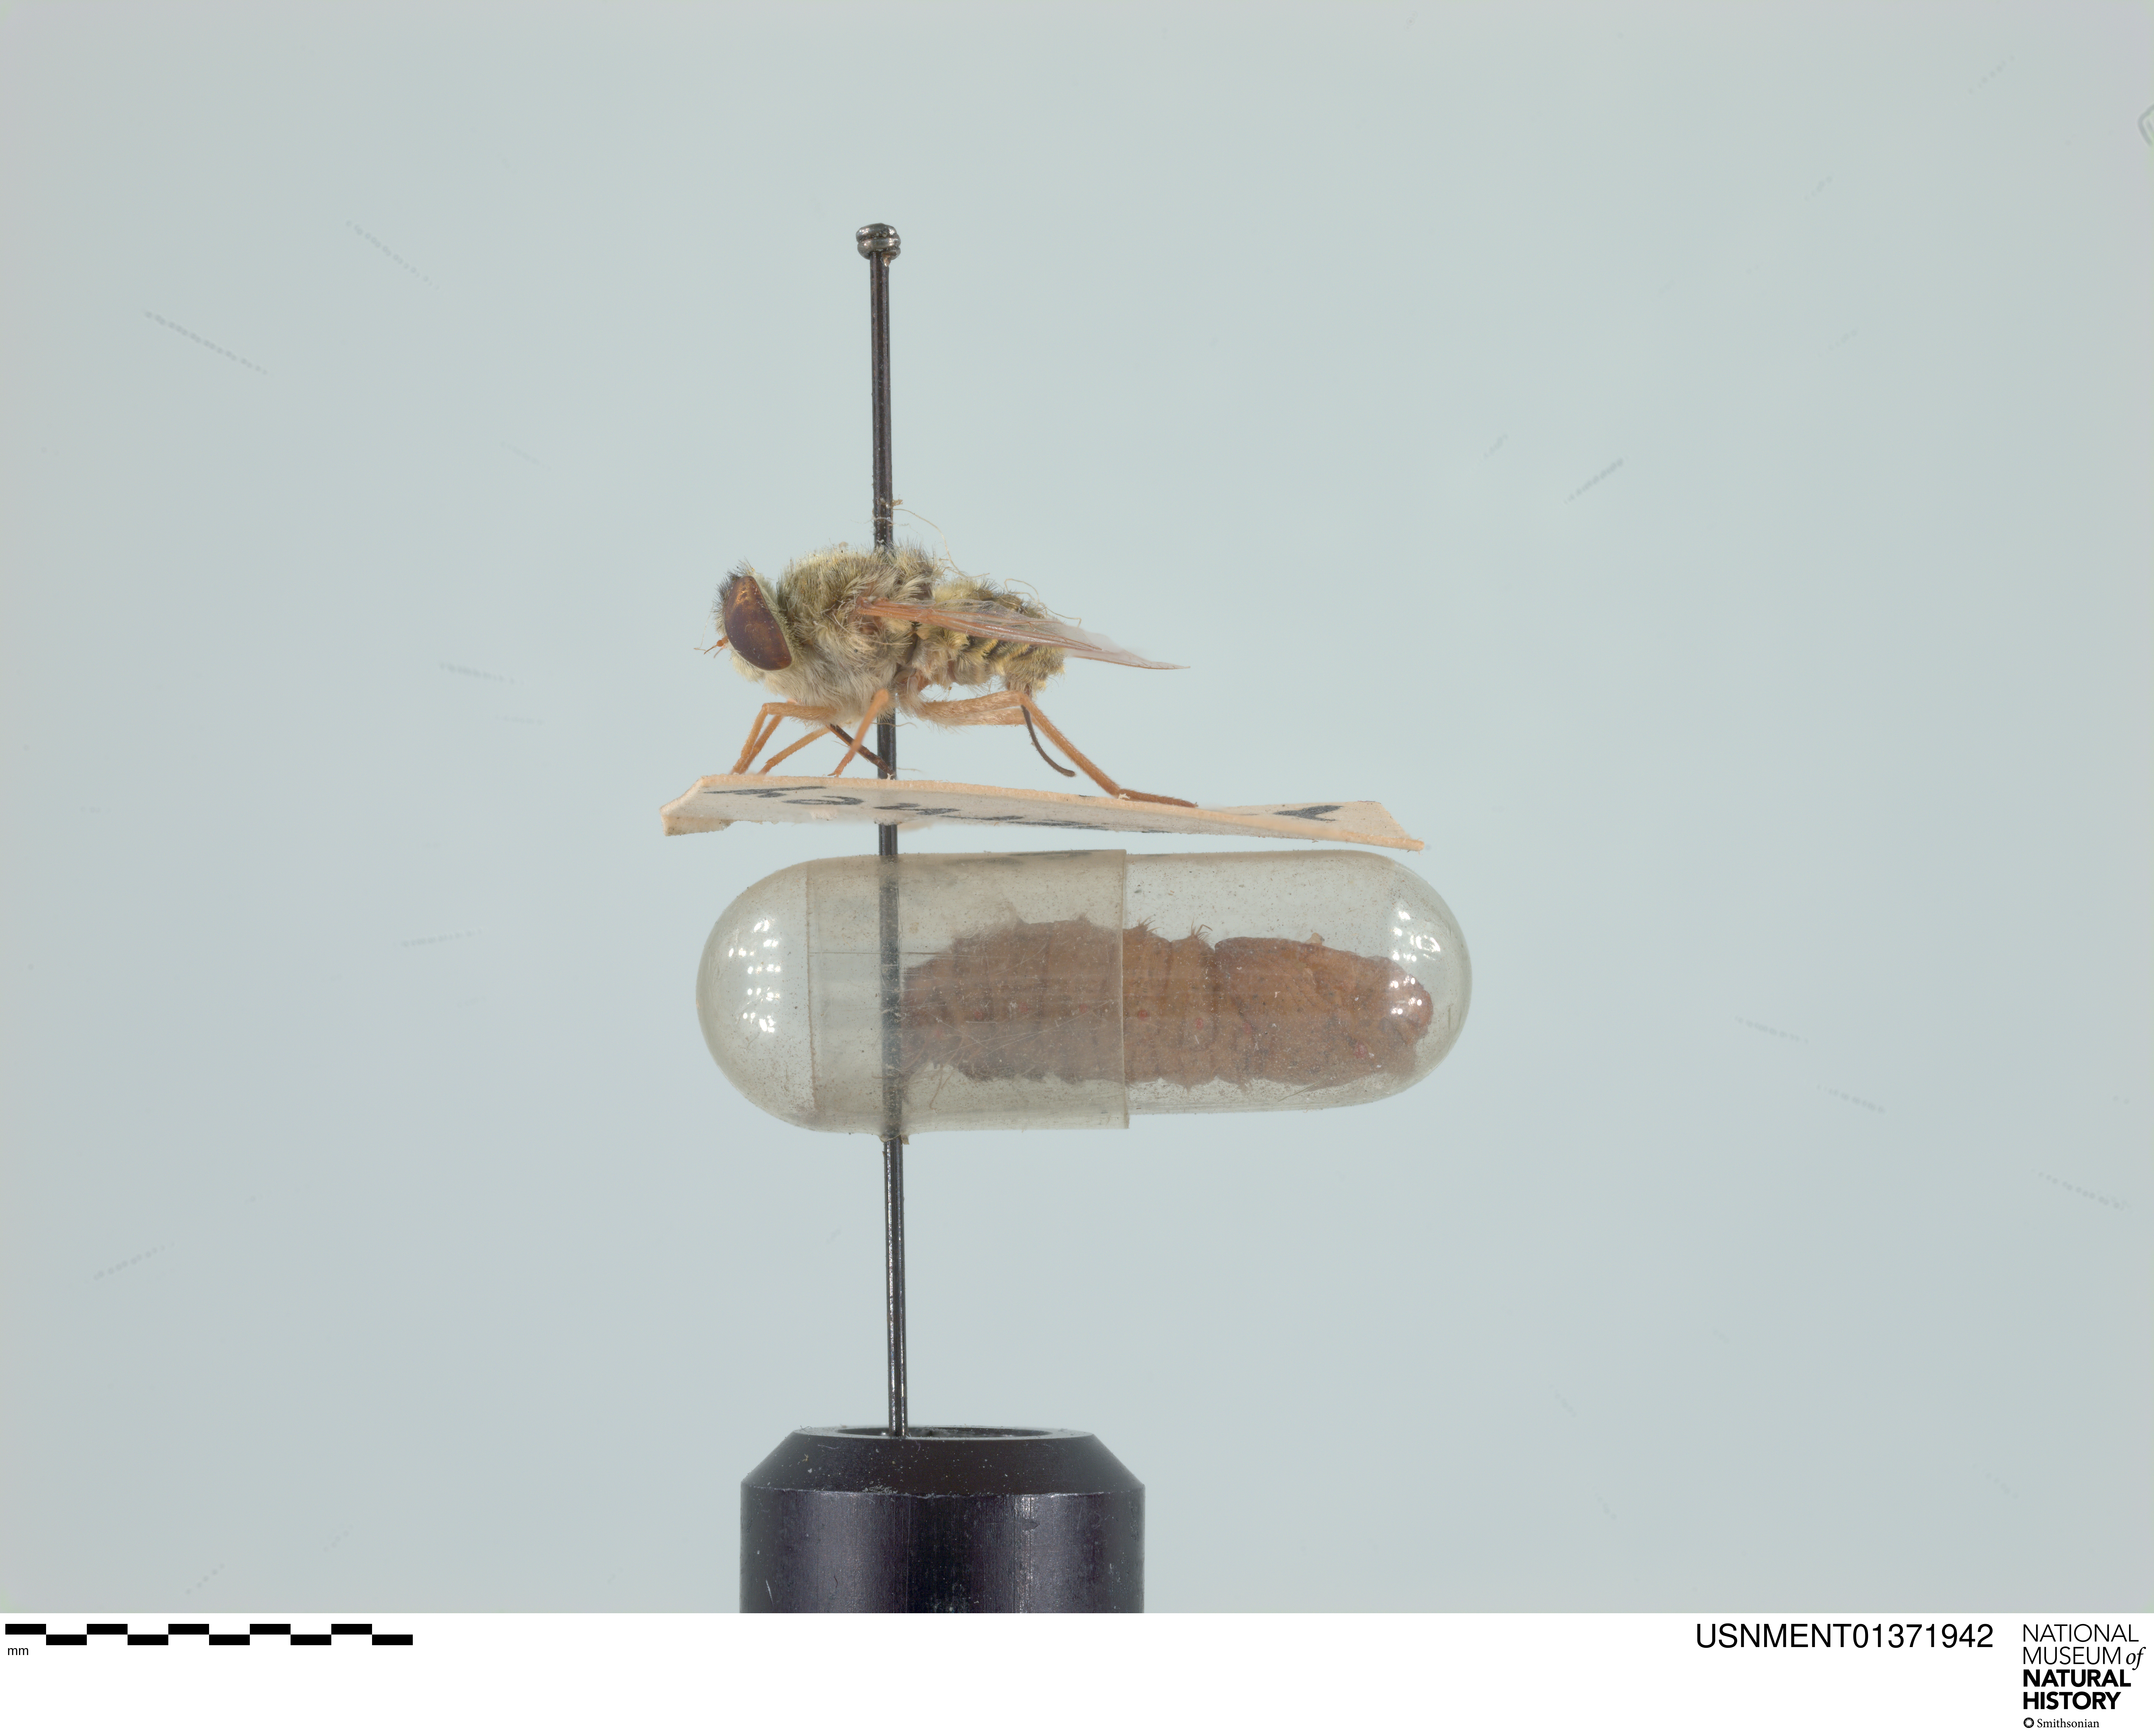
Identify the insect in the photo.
Neorhynchocephalus sackenii
